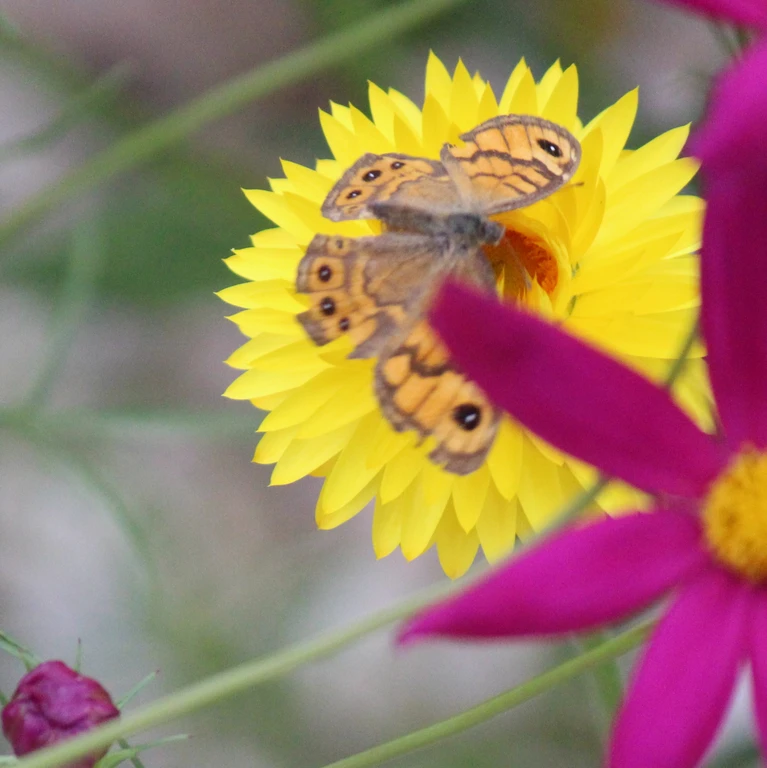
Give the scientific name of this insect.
Lasiommata megera (also Pararge megera)
